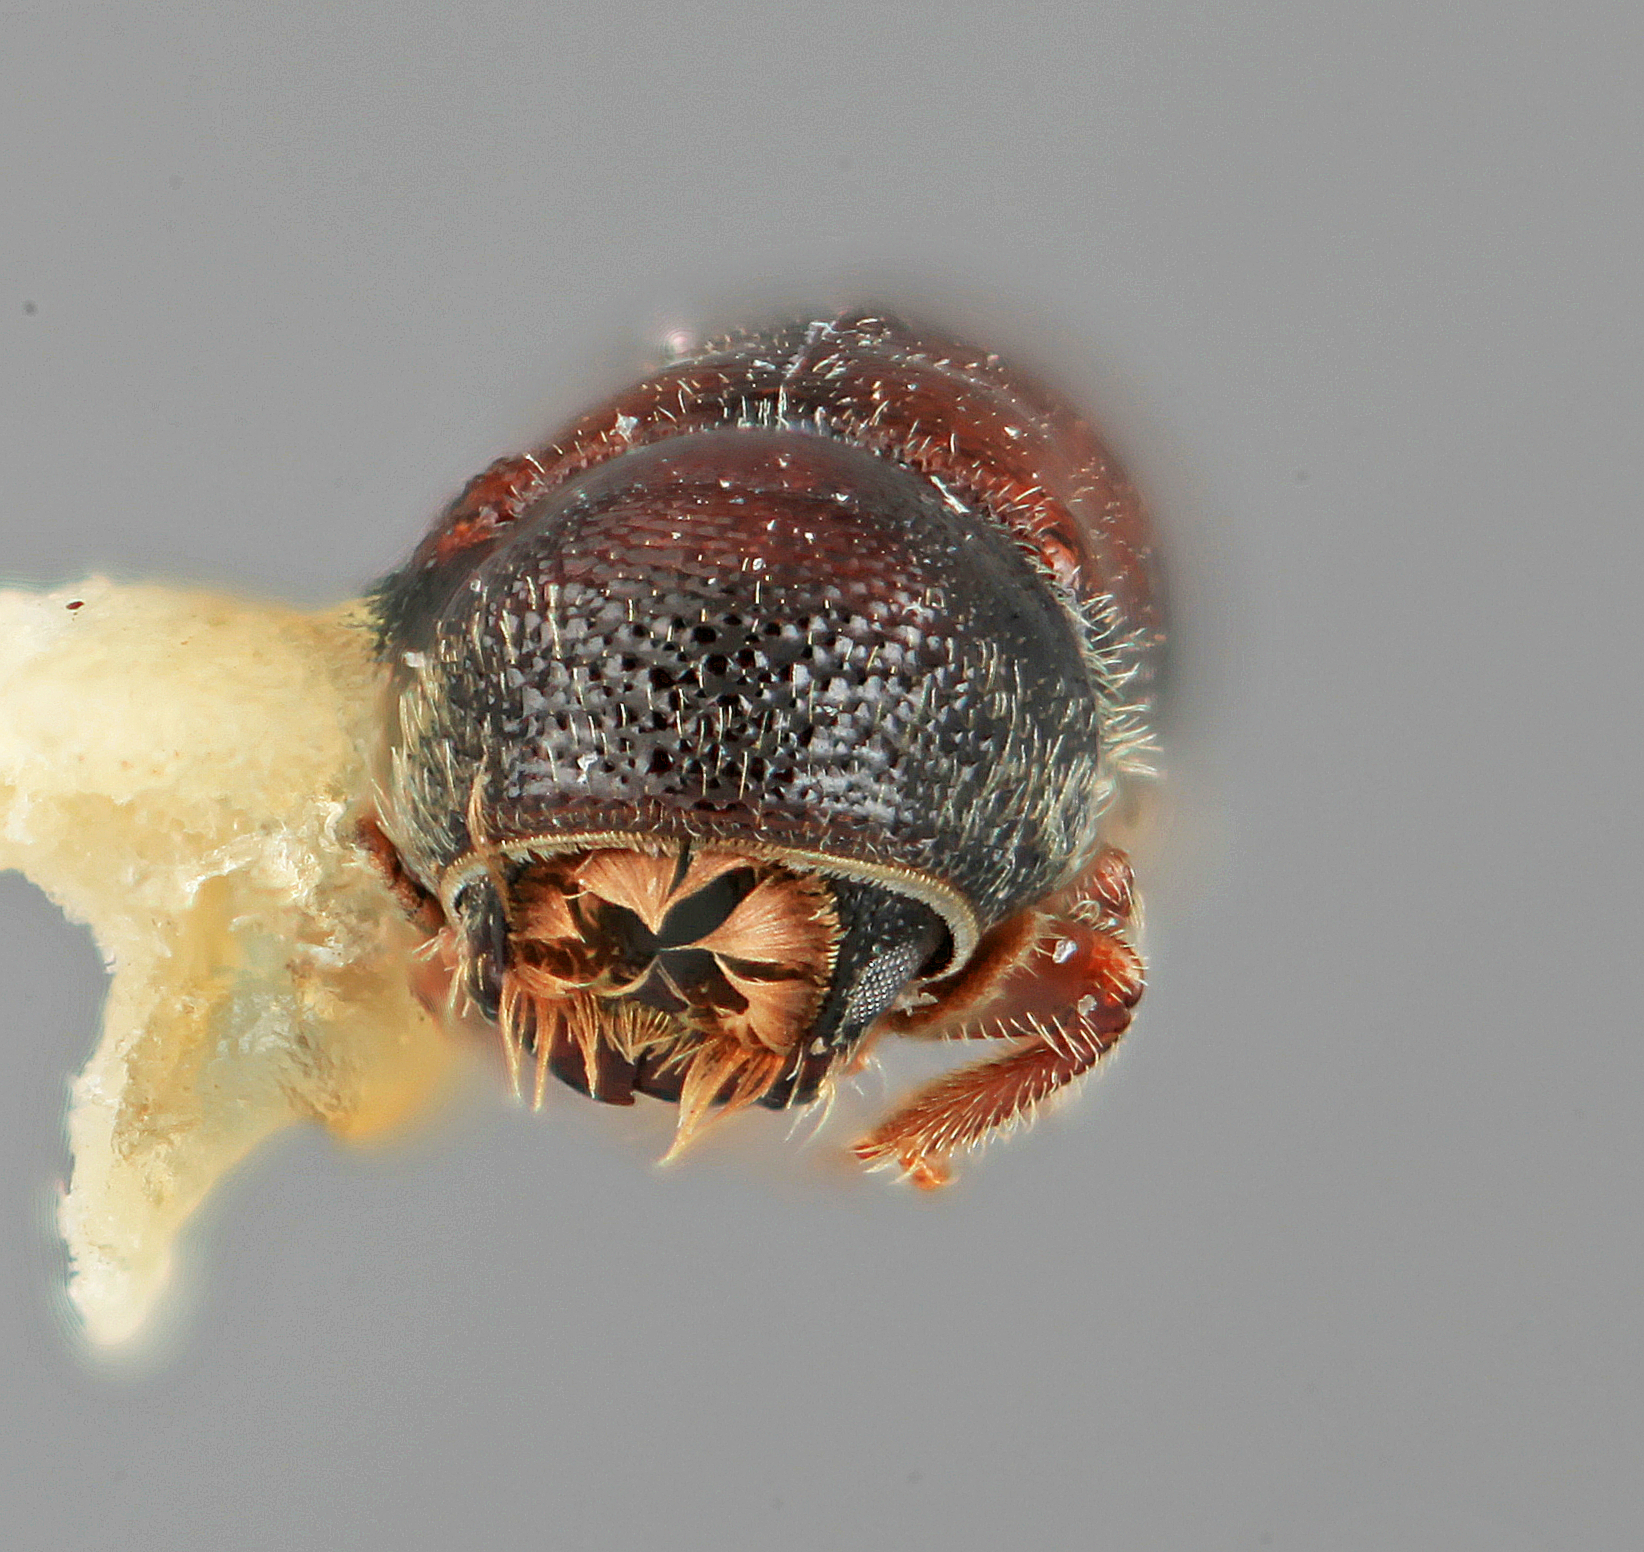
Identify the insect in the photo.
Pseudopityophthorus micans
